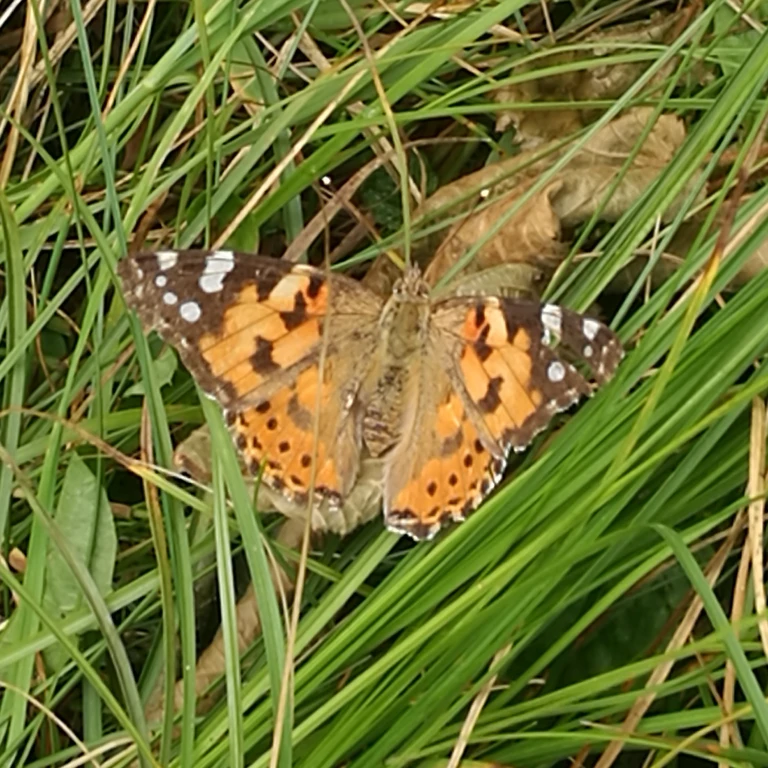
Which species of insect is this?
Vanessa cardui
